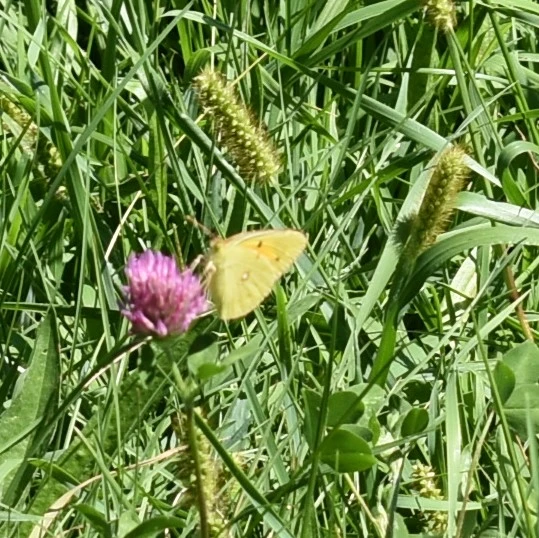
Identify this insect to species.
Colias croceus
